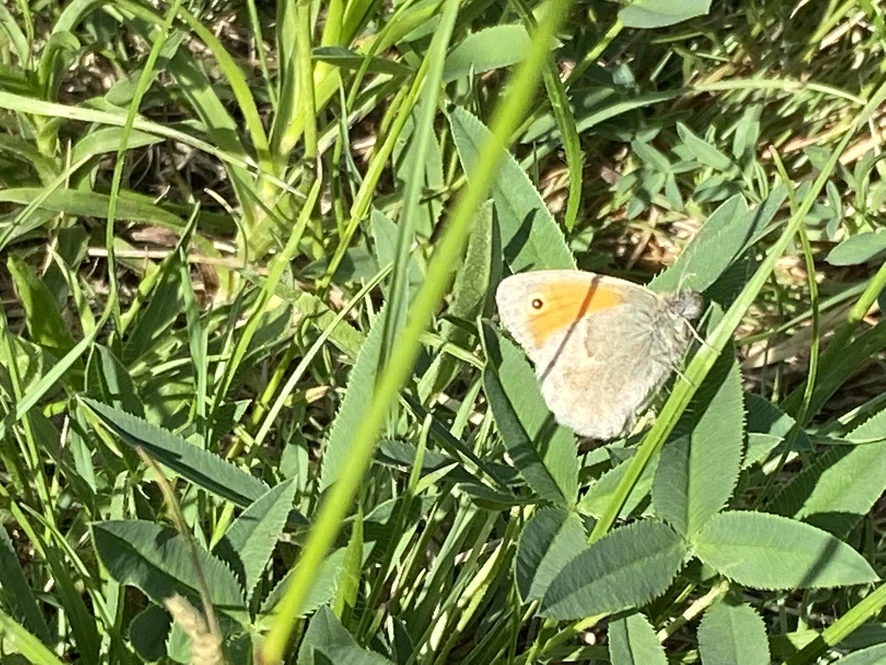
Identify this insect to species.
Coenonympha pamphilus
